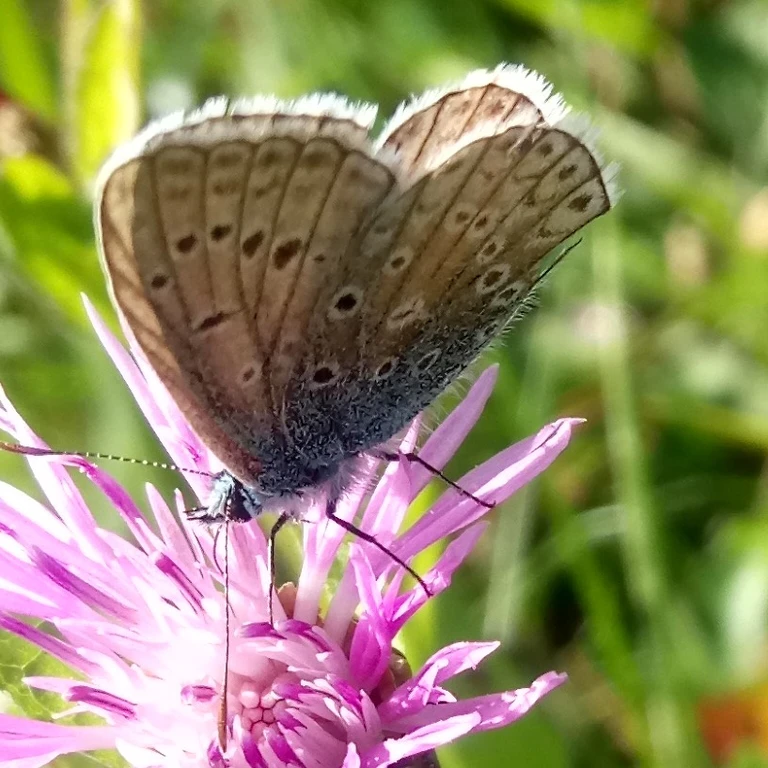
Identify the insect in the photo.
Polyommatus icarus
